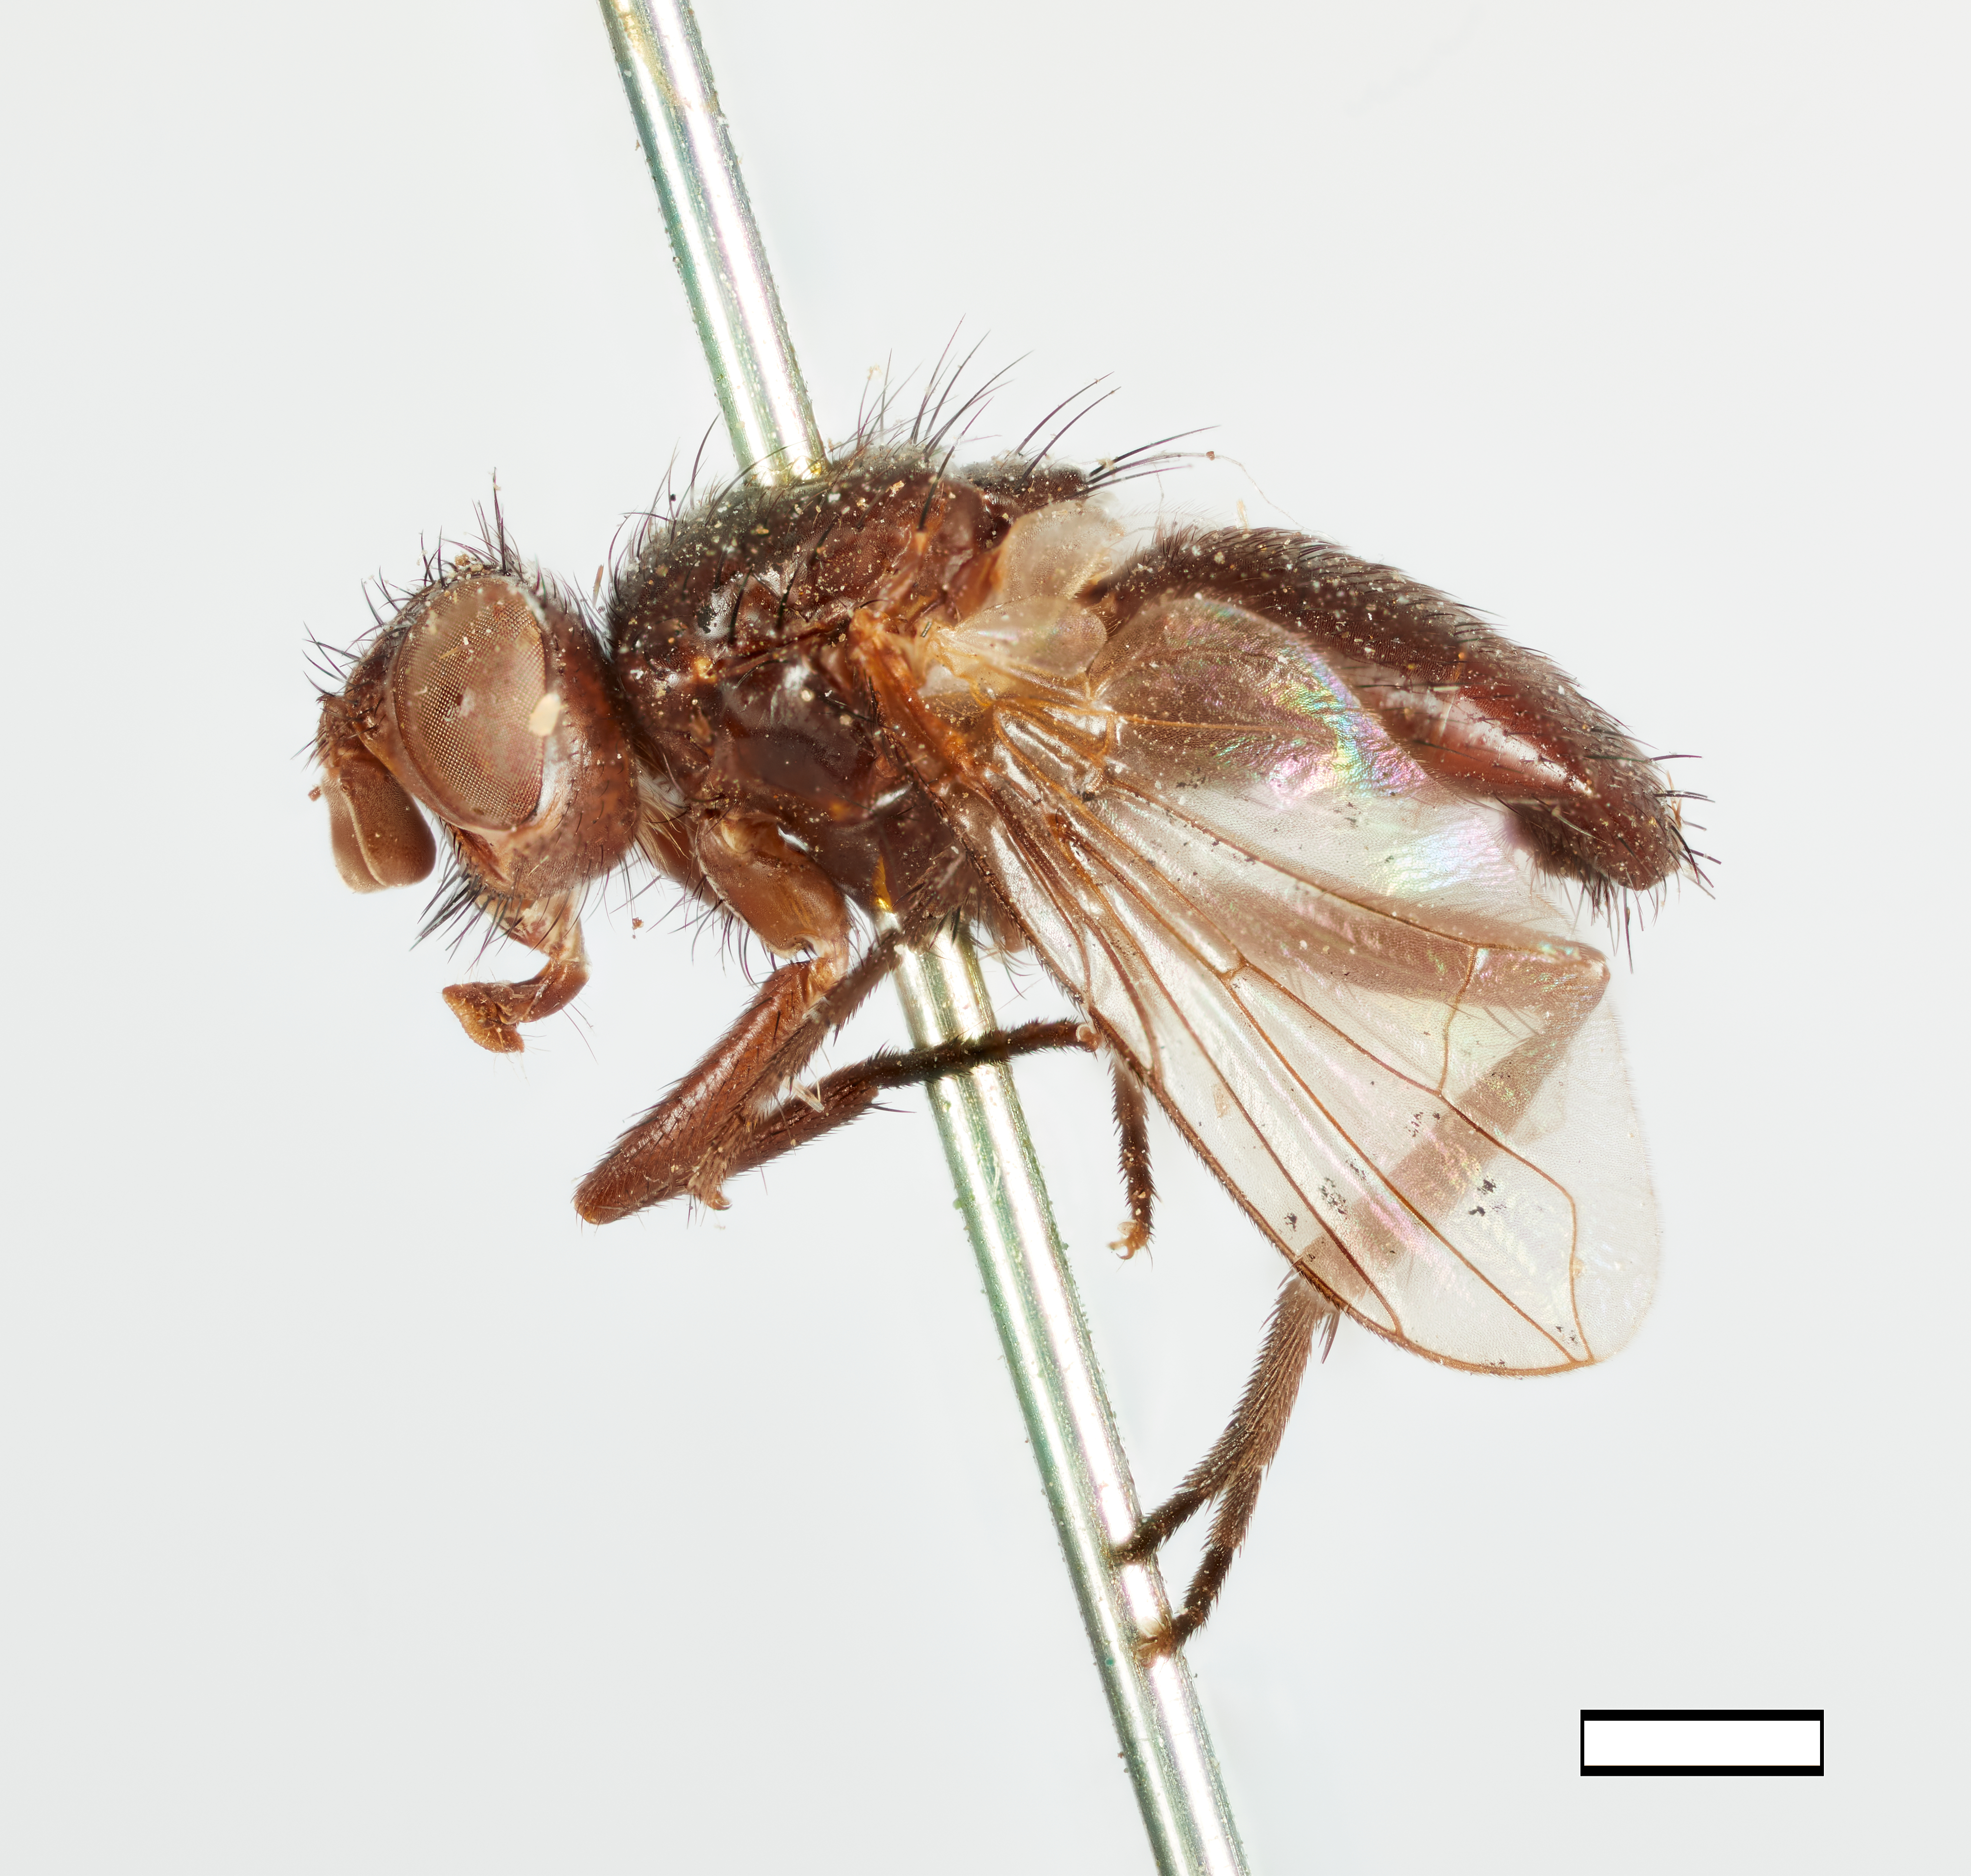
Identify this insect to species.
Pseudapinops nigra
